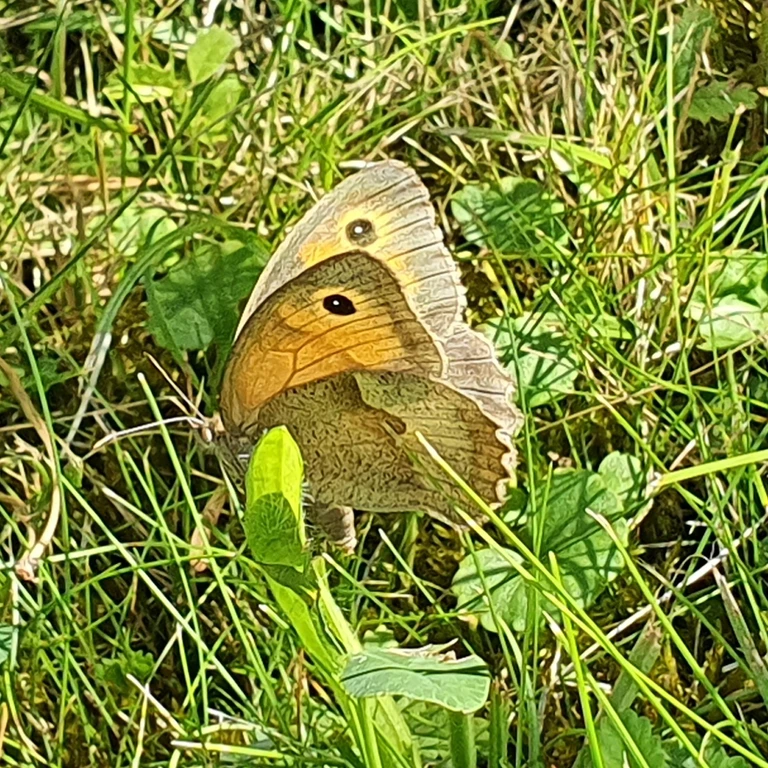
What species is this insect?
Maniola jurtina
